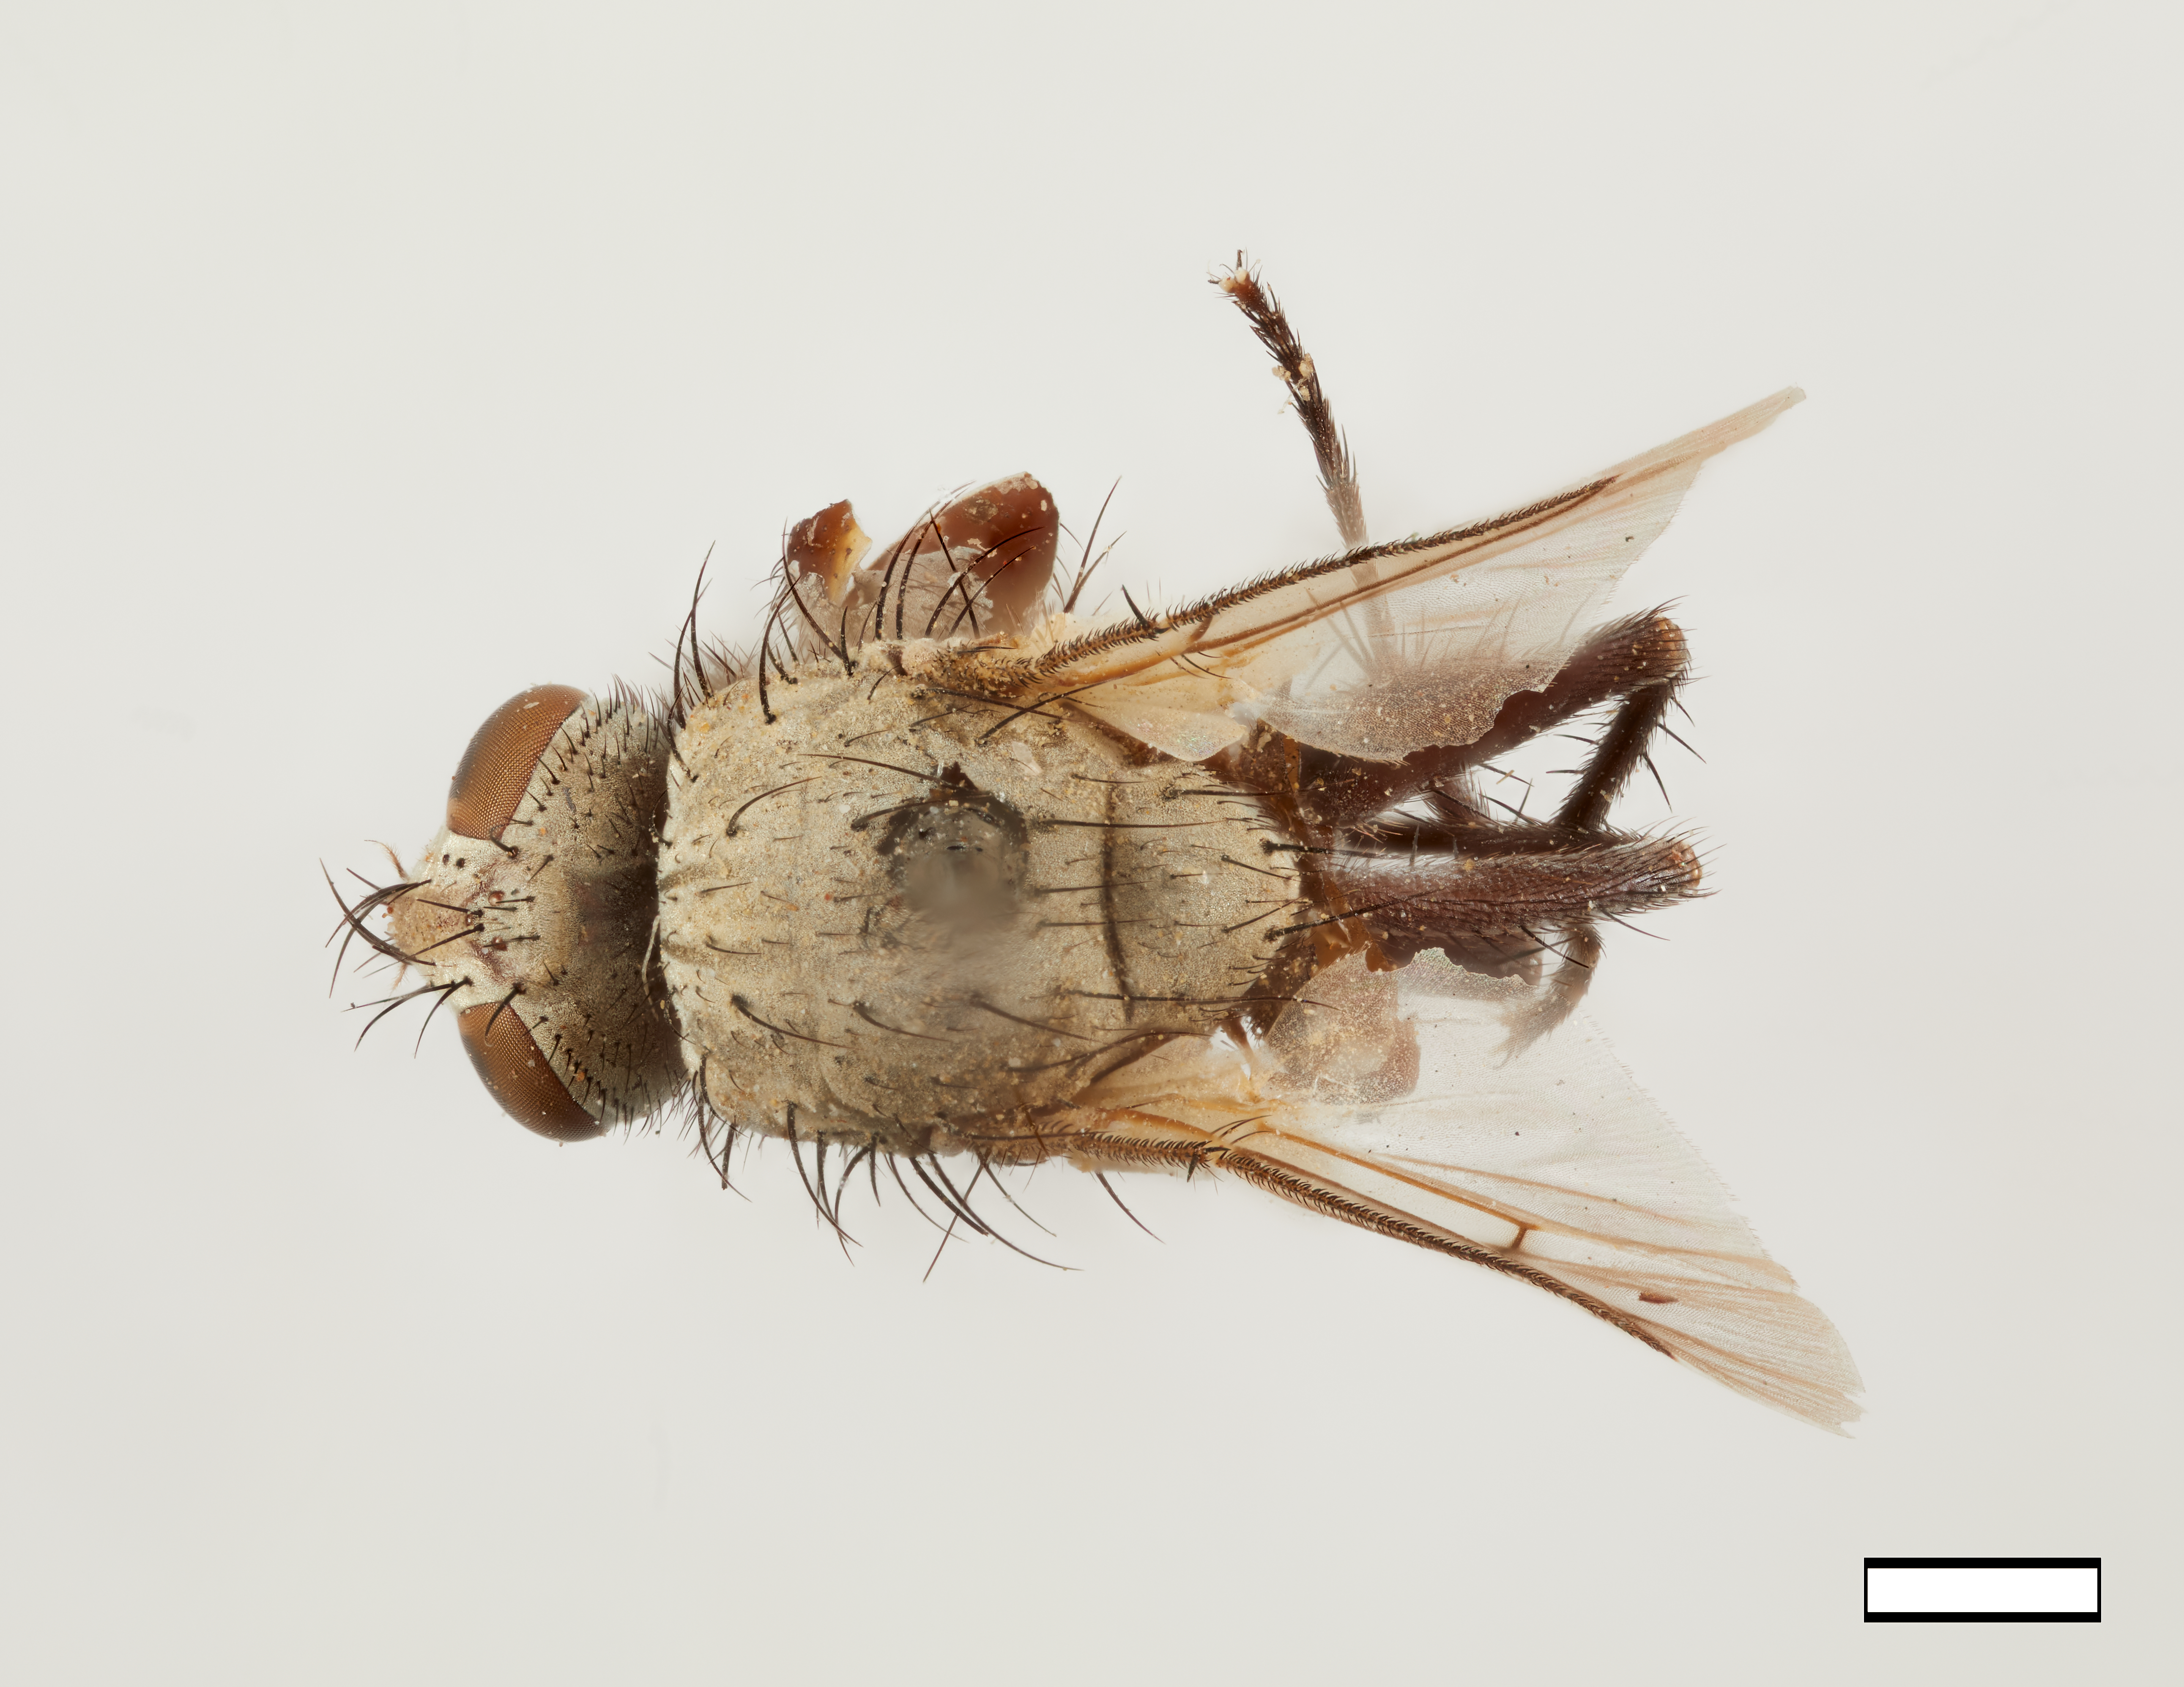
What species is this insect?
Microchaetina arida
